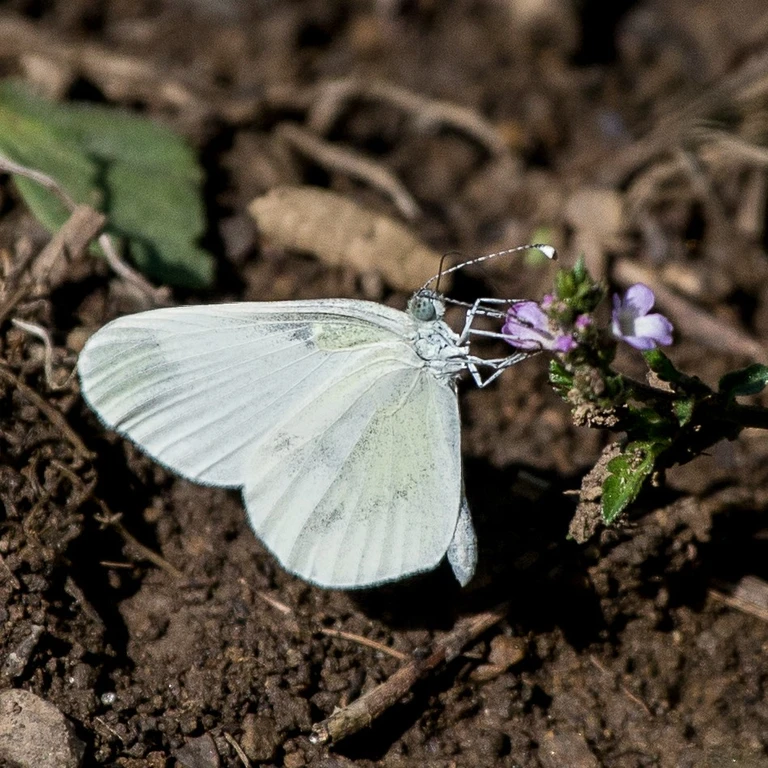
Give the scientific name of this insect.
Leptidea sinapis/juvernica
